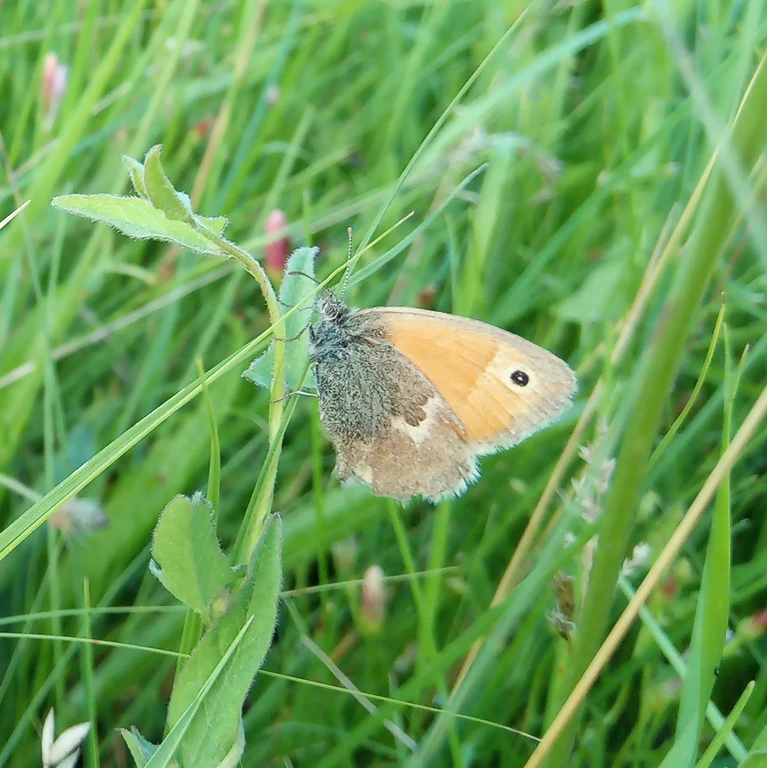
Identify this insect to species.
Coenonympha pamphilus
